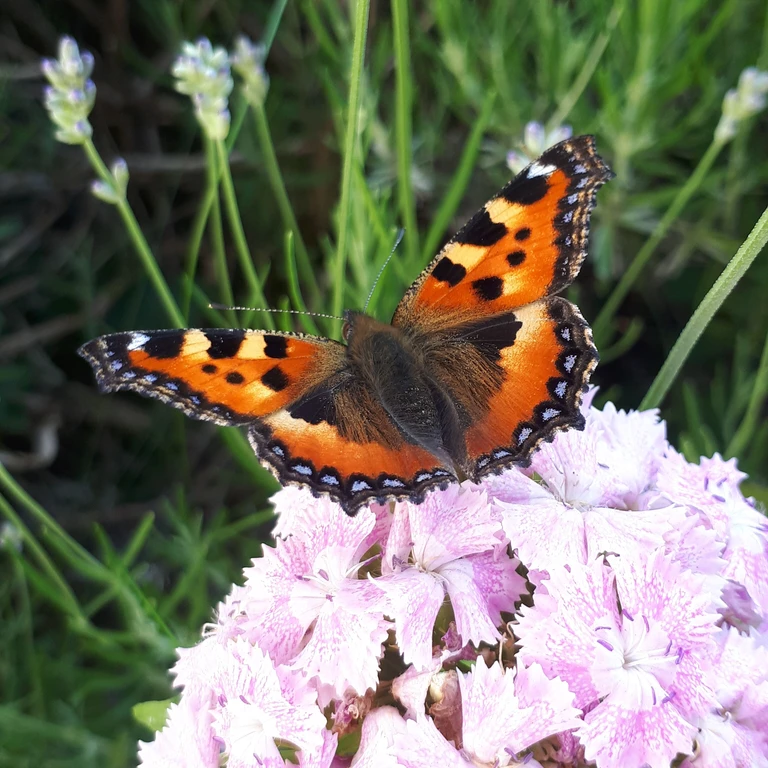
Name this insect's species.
Aglais urticae
